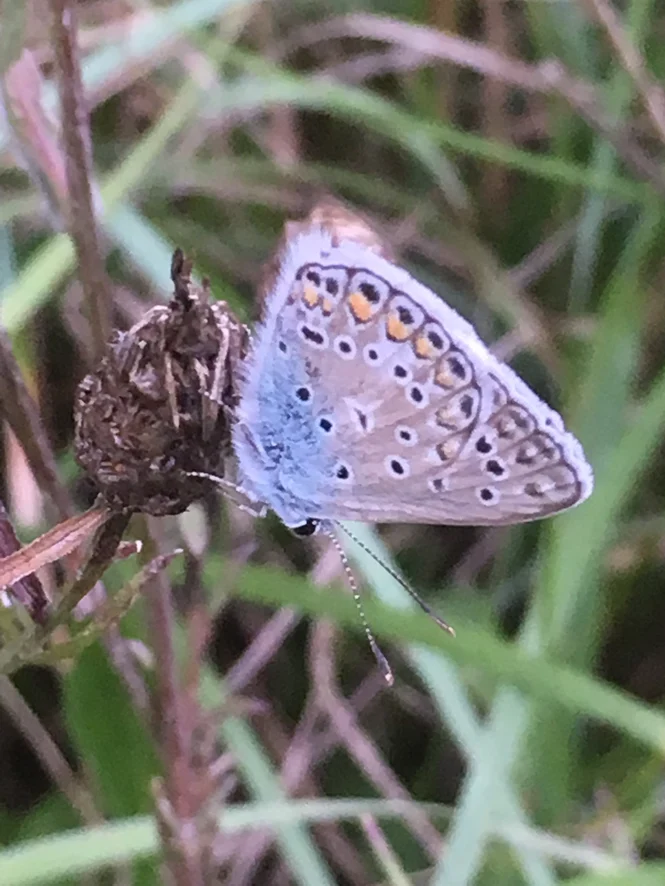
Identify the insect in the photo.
Polyommatus icarus
